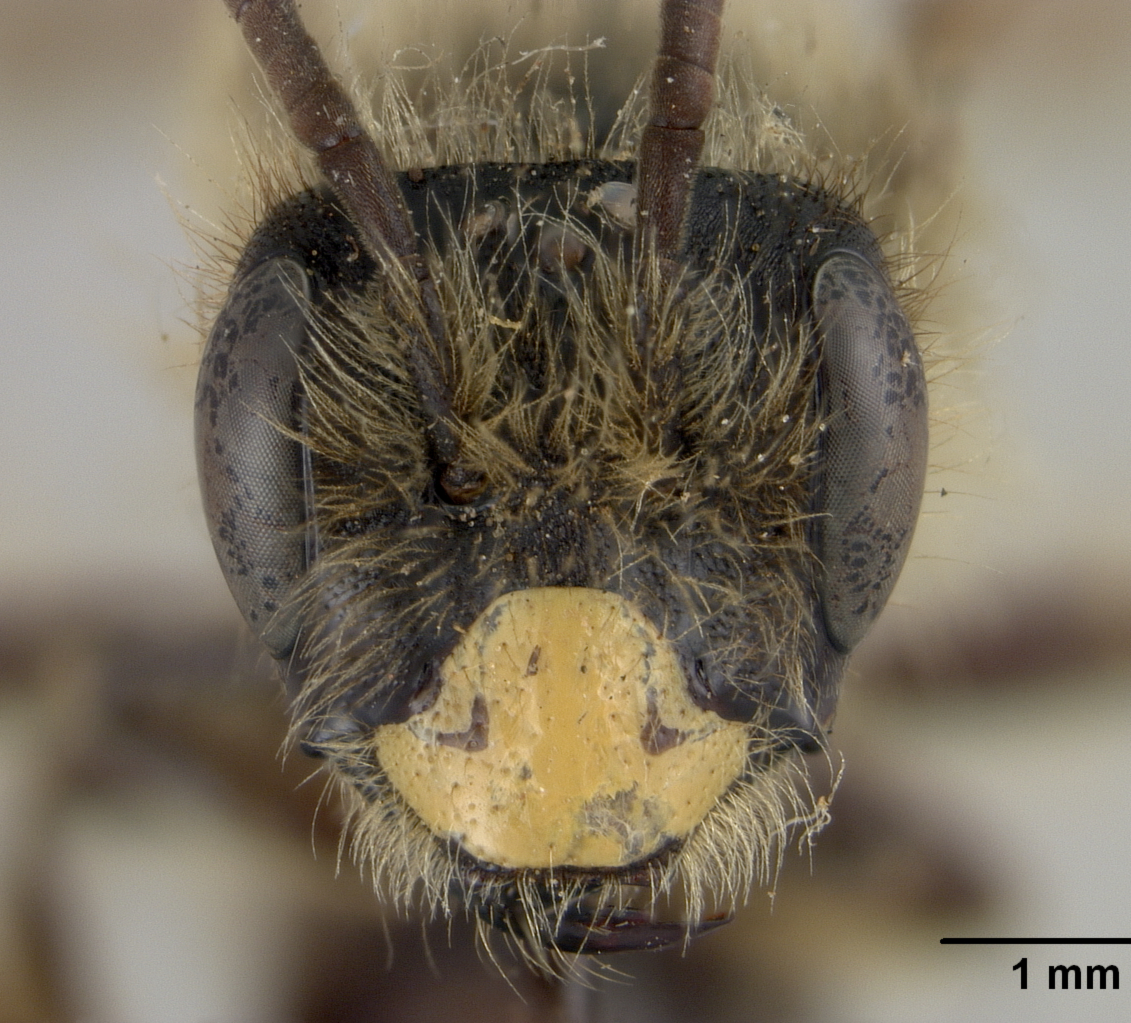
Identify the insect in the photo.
Andrena leptanthi
